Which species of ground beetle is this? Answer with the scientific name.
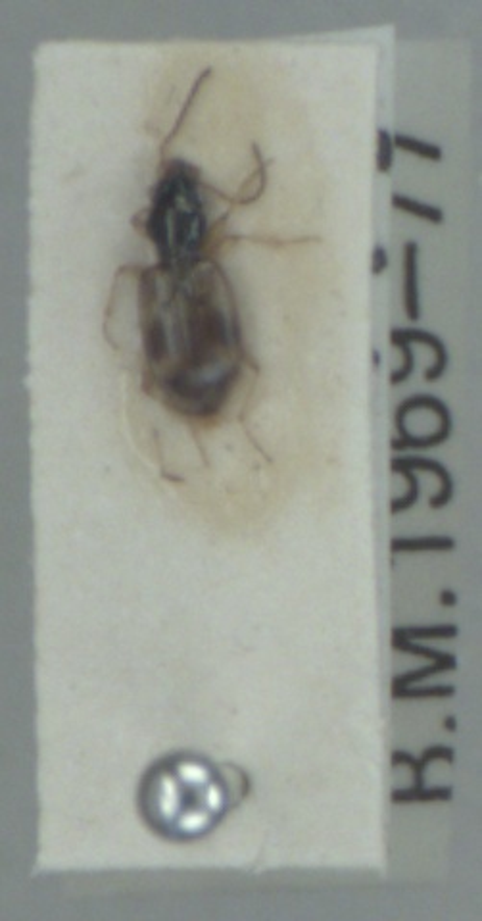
Bembidion articulatum
